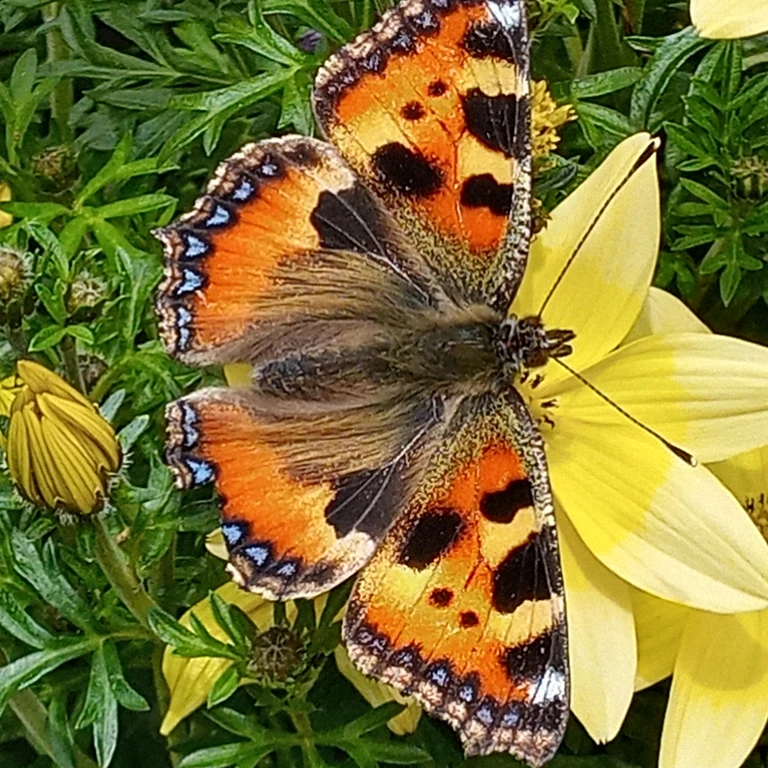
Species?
Aglais urticae
